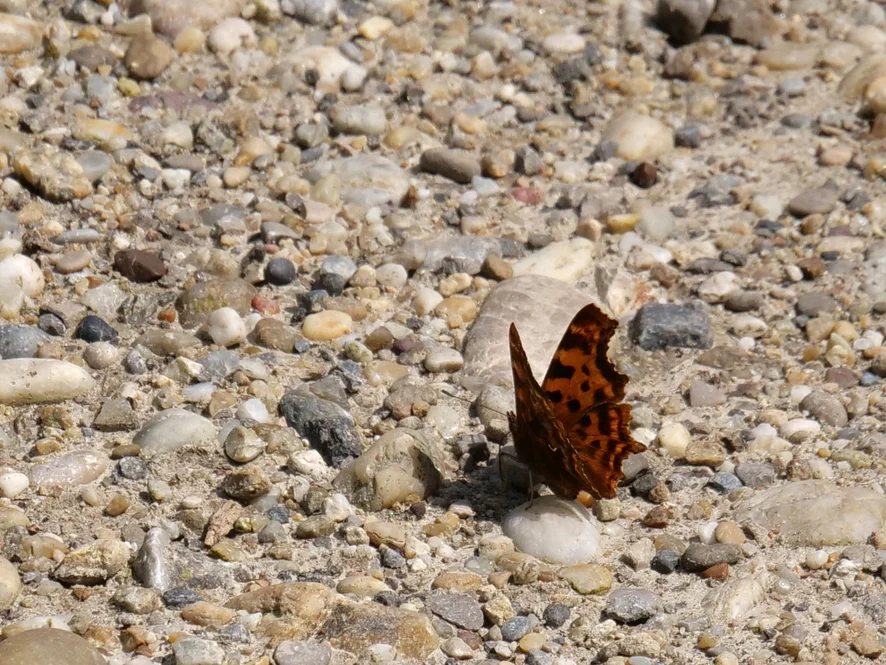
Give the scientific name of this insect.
Polygonia c-album
